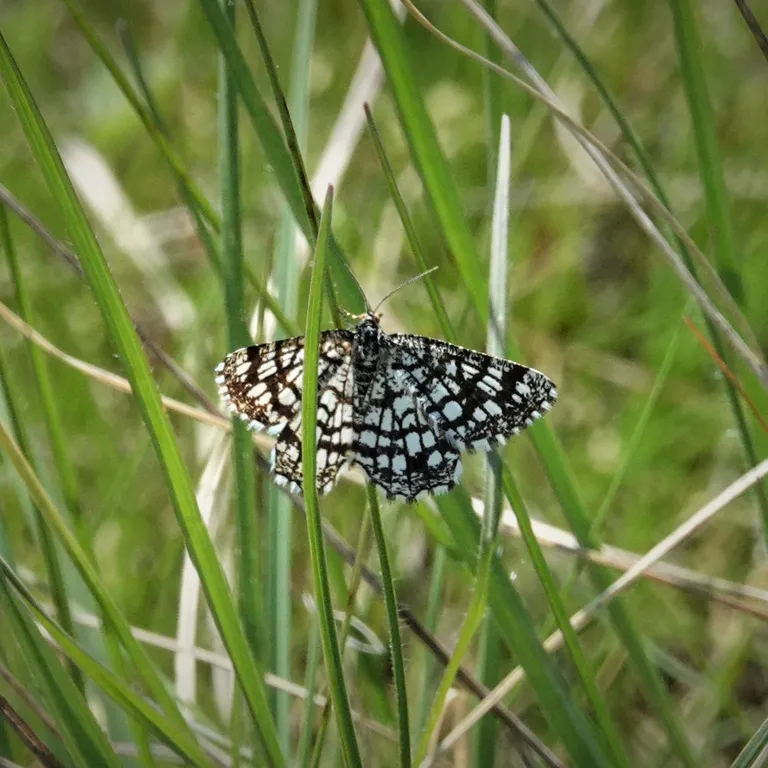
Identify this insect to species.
Chiasmia clathrata
